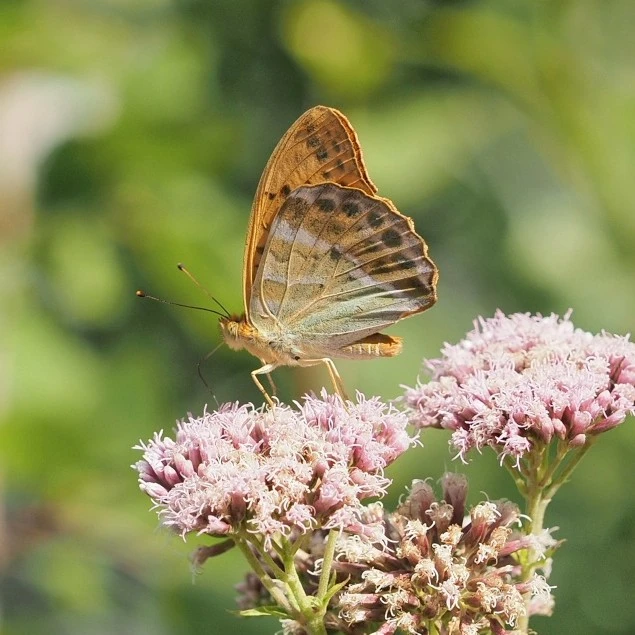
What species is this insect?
Argynnis paphia
